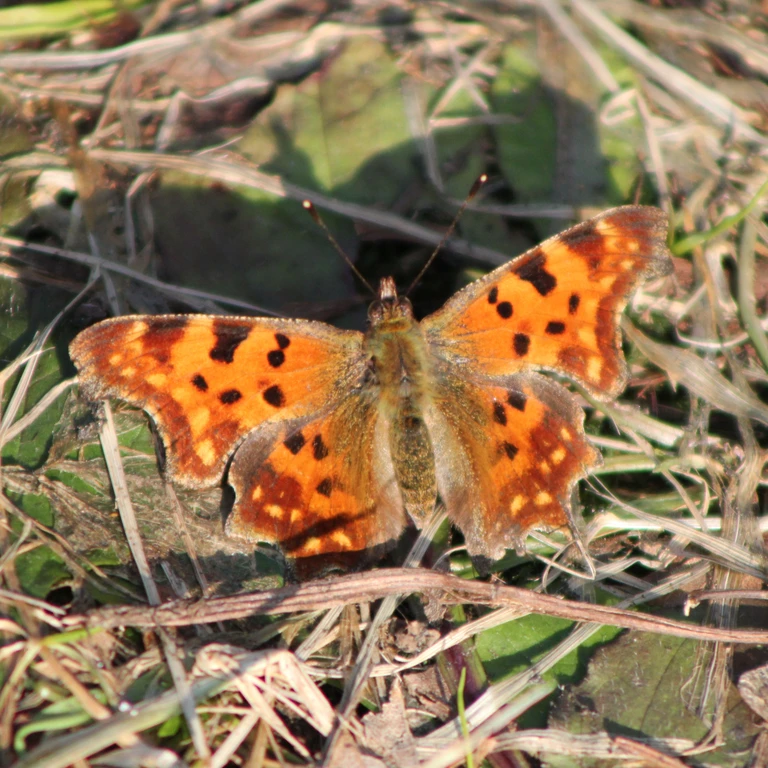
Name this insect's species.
Polygonia c-album
